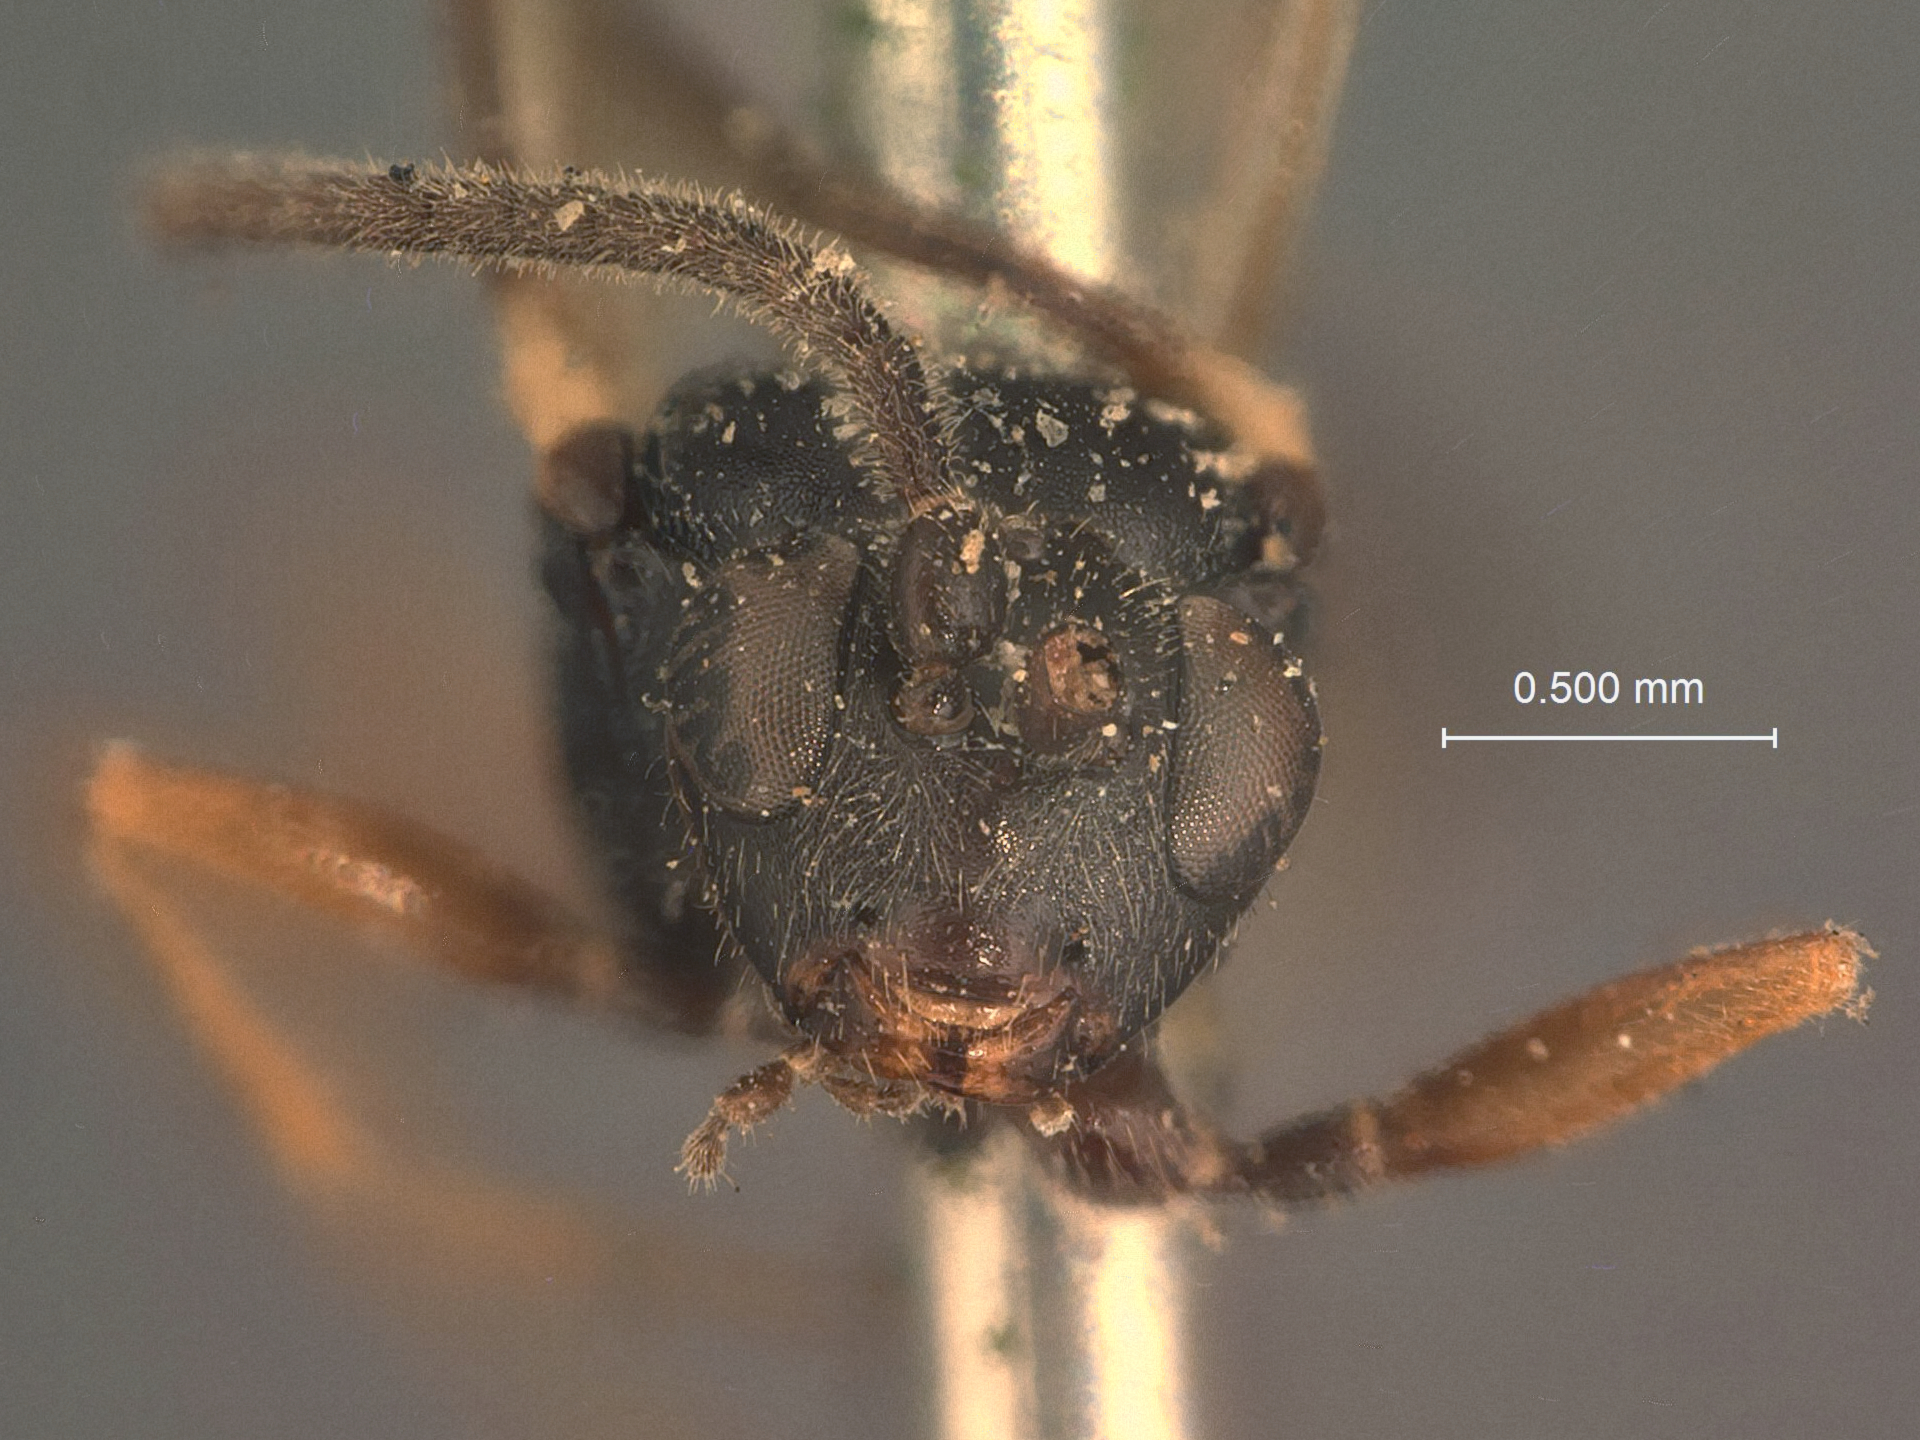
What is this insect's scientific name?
Microcryptus trifasciatus
